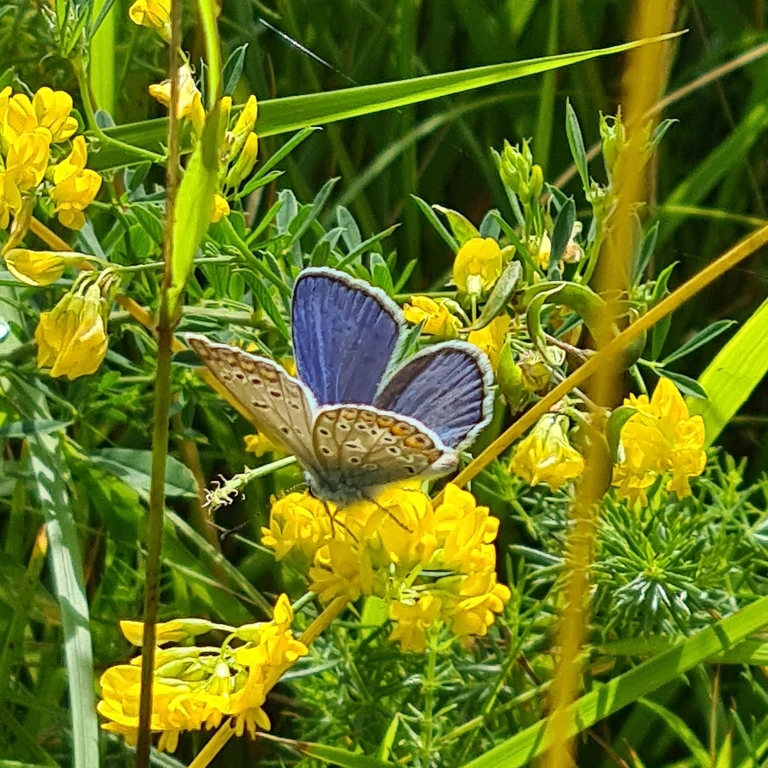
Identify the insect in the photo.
Polyommatus icarus
